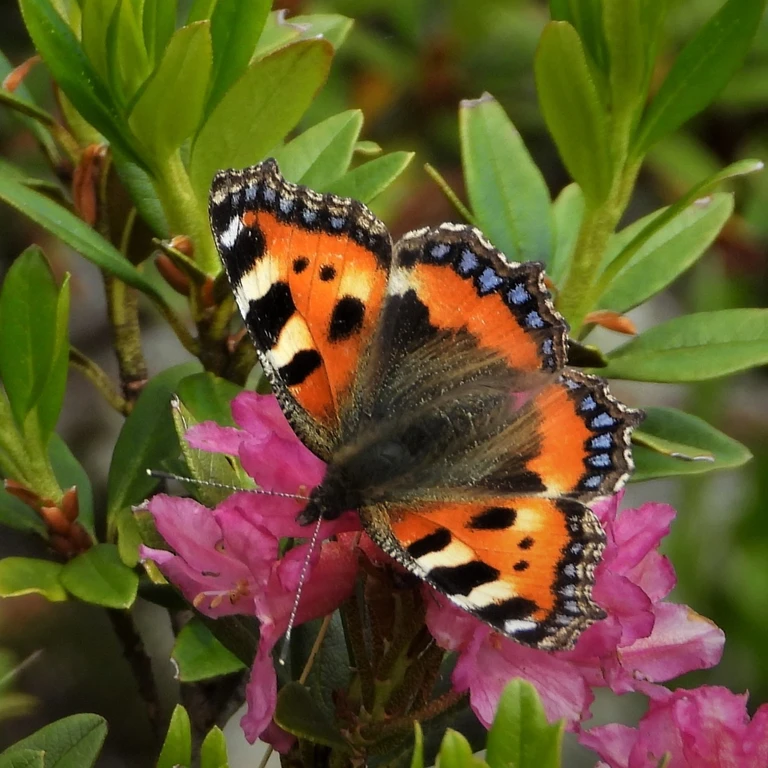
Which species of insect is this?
Aglais urticae
